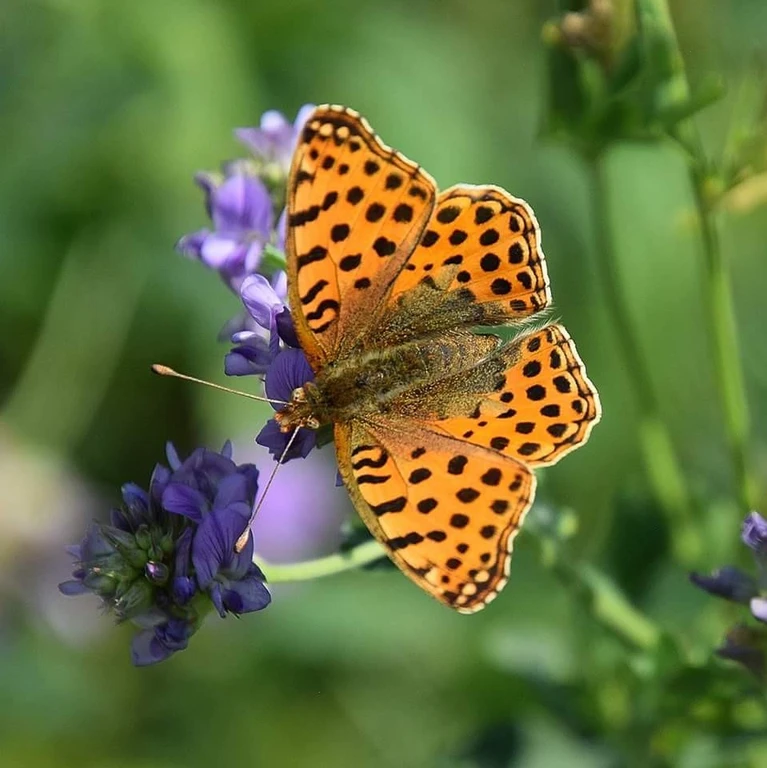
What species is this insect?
Issoria lathonia
